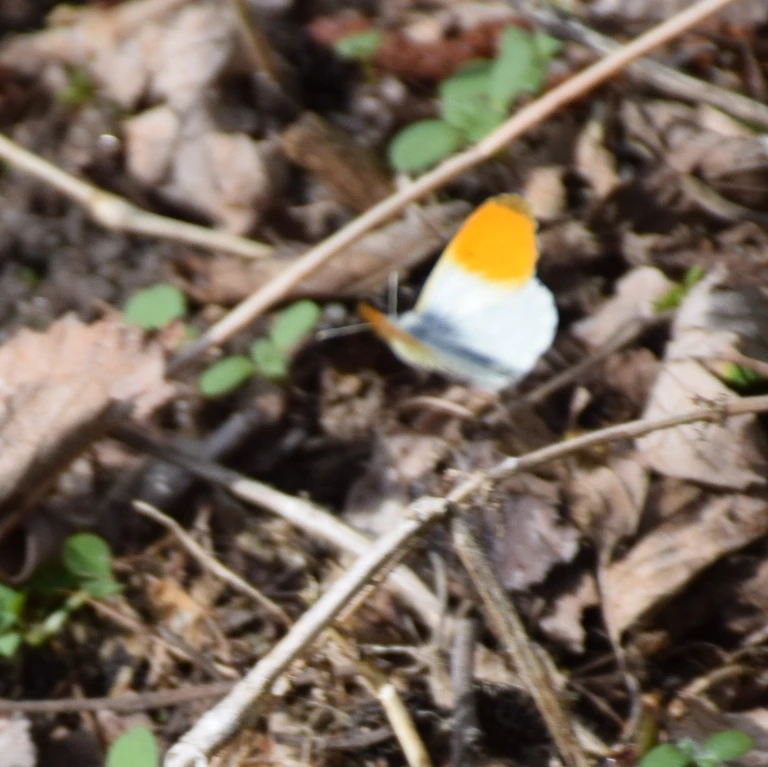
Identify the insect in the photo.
Anthocharis cardamines
